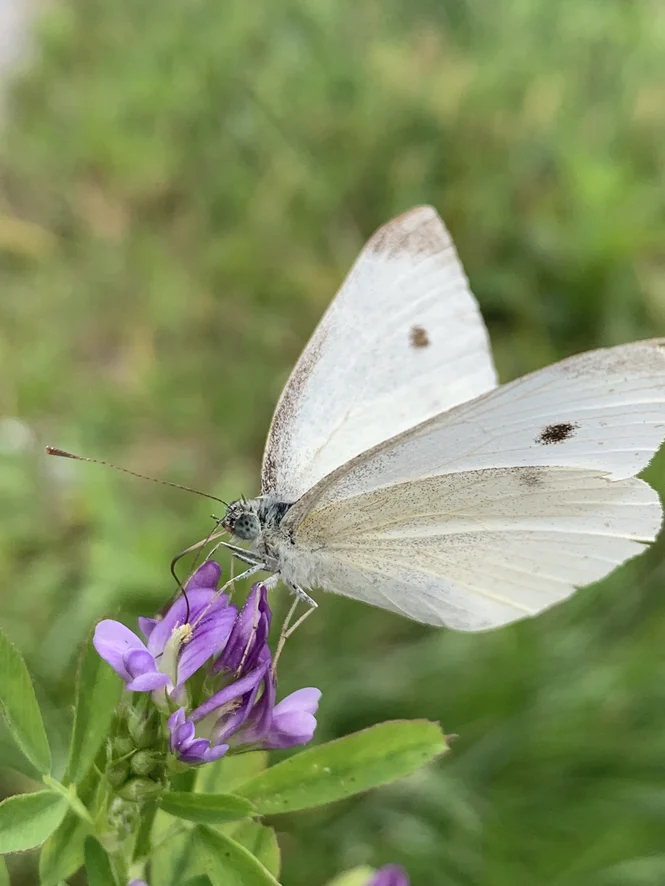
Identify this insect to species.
Pieris rapae
